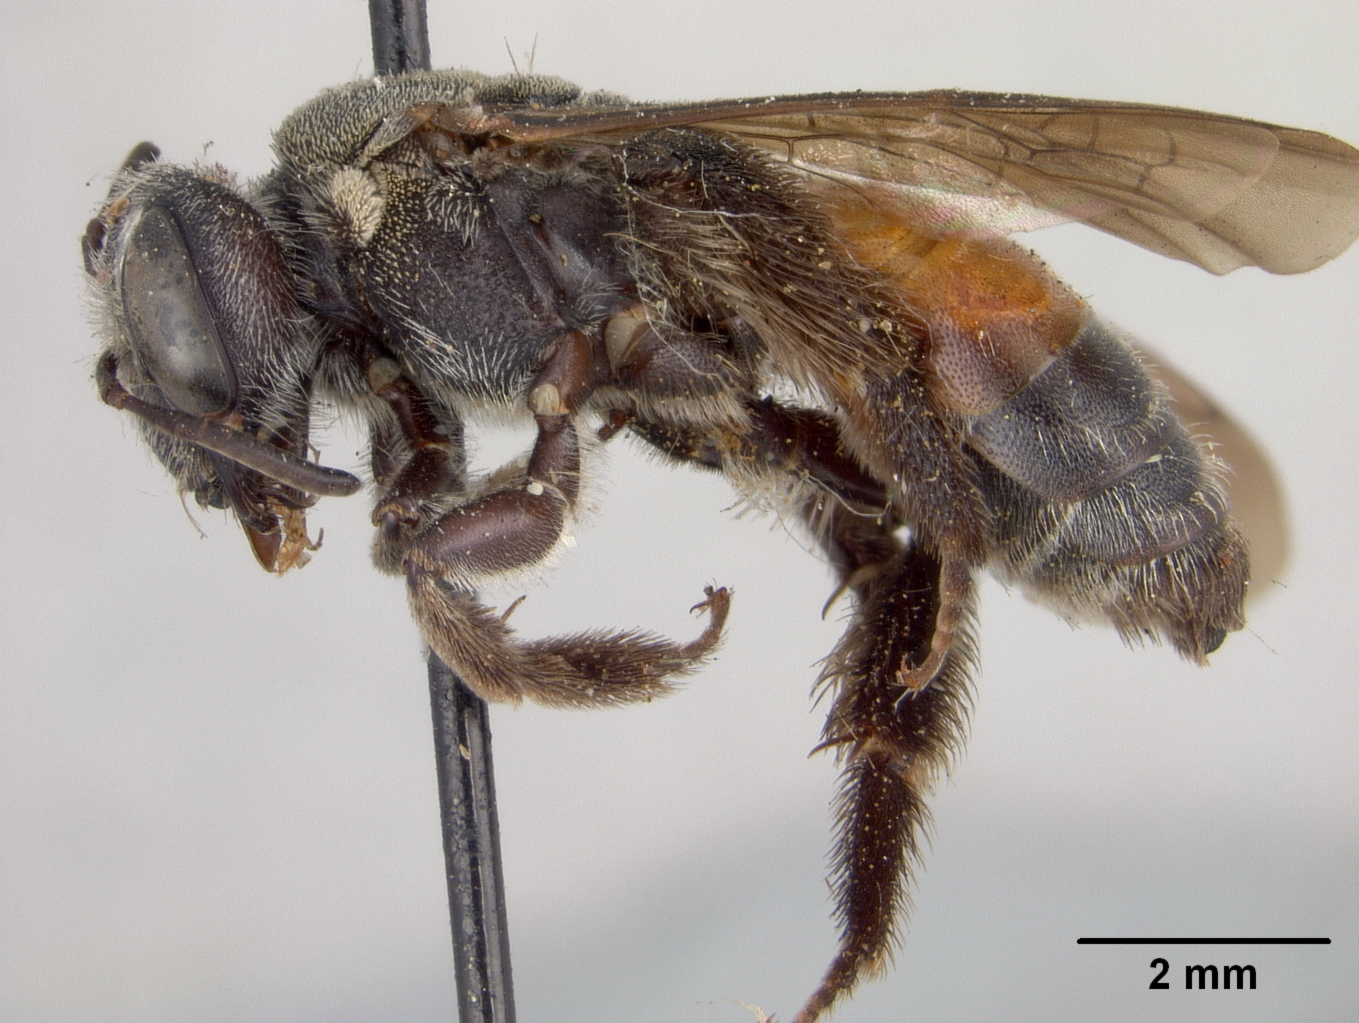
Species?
Andrena flaminea
